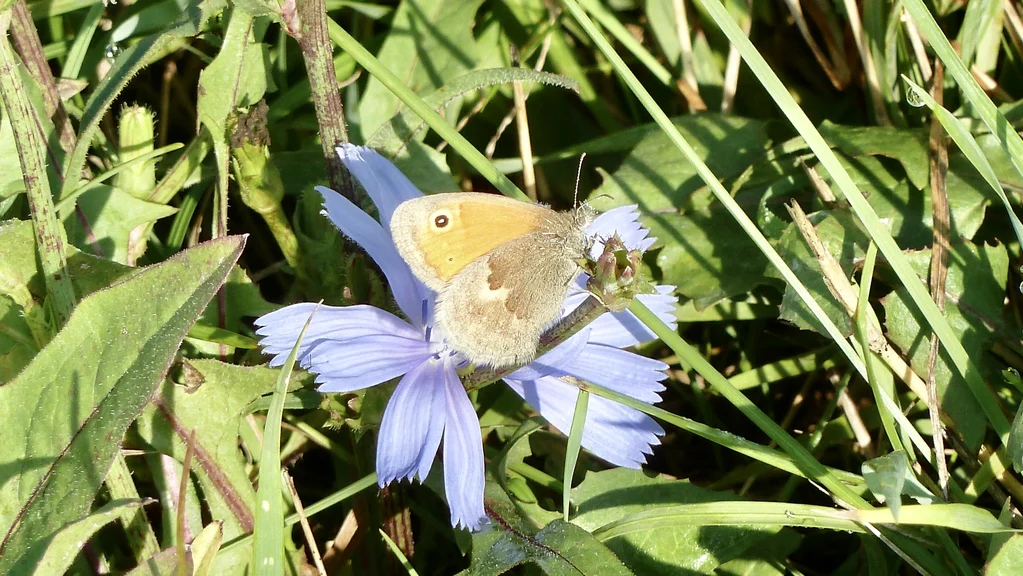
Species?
Coenonympha pamphilus
